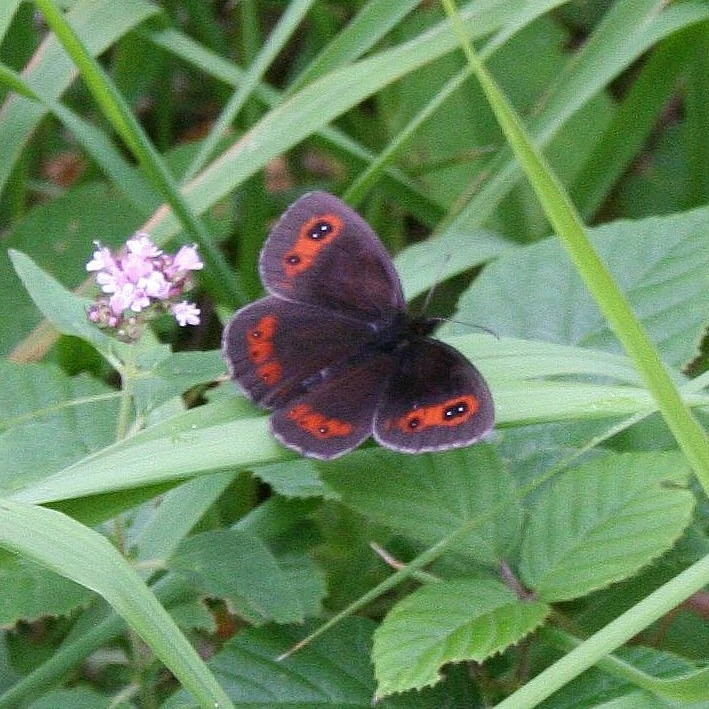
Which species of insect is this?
Erebia aethiops
